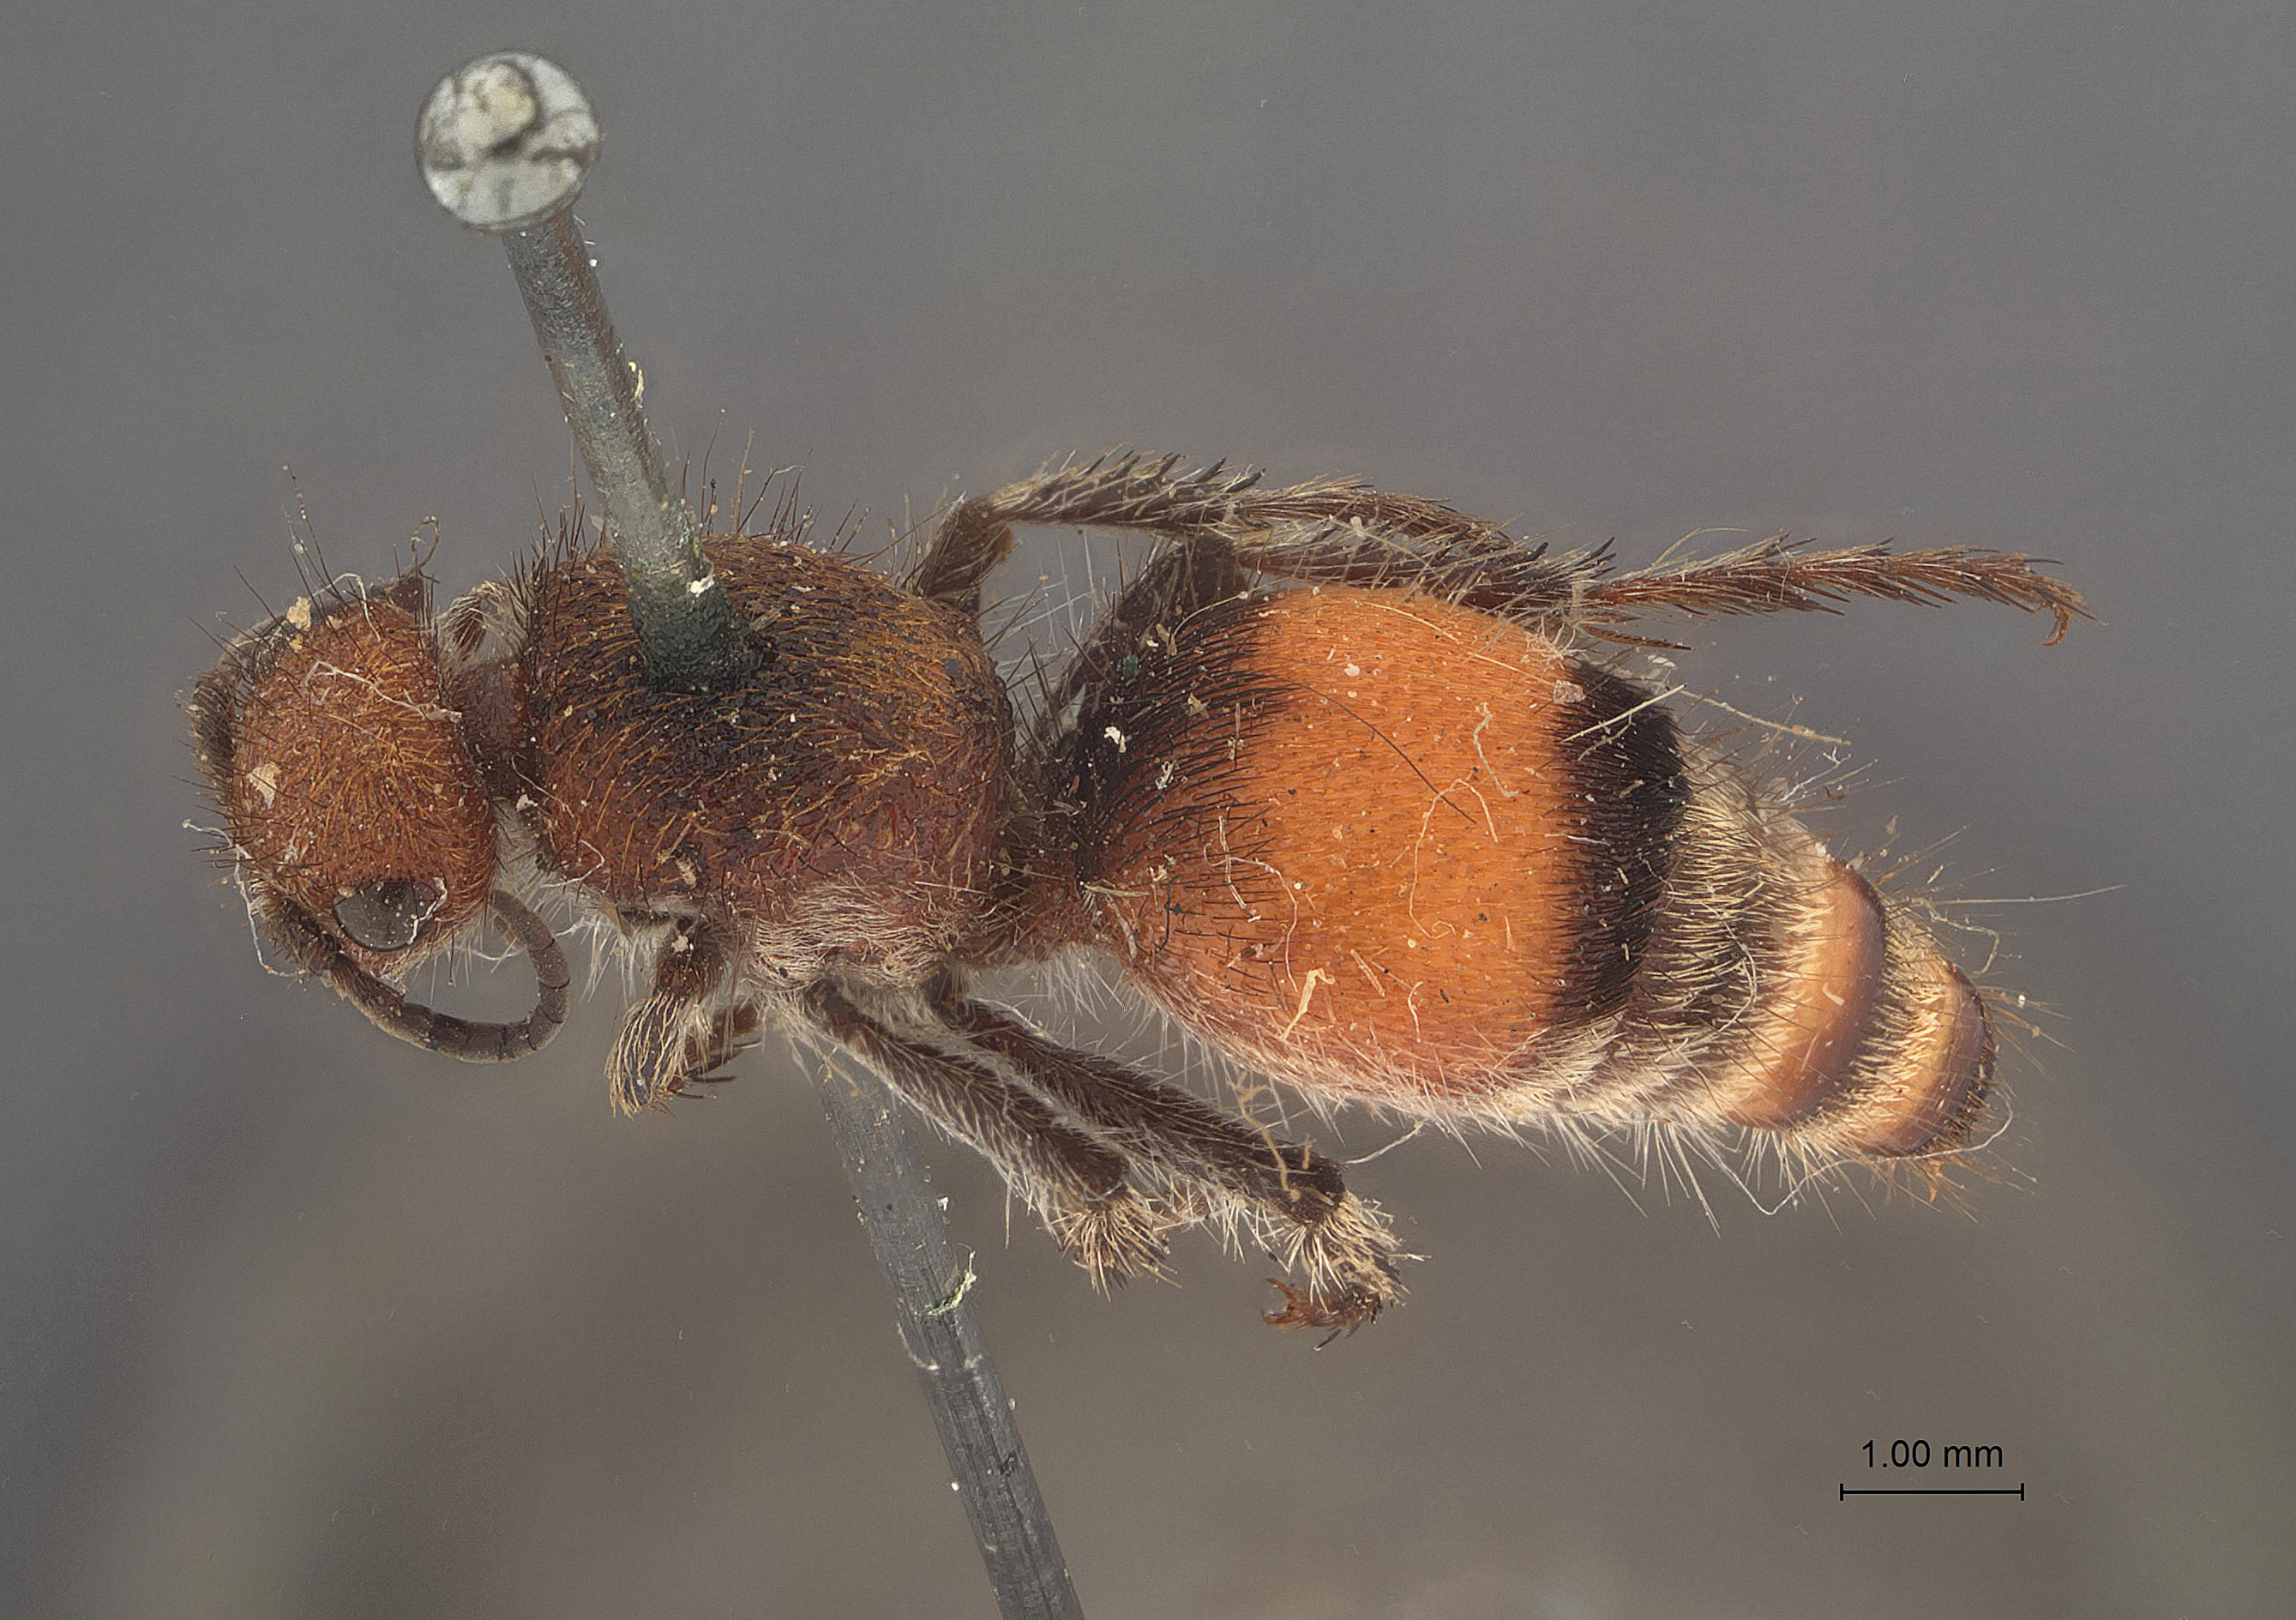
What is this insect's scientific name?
Ancistrocerus caenothi (also Dasymutilla colorodella)
